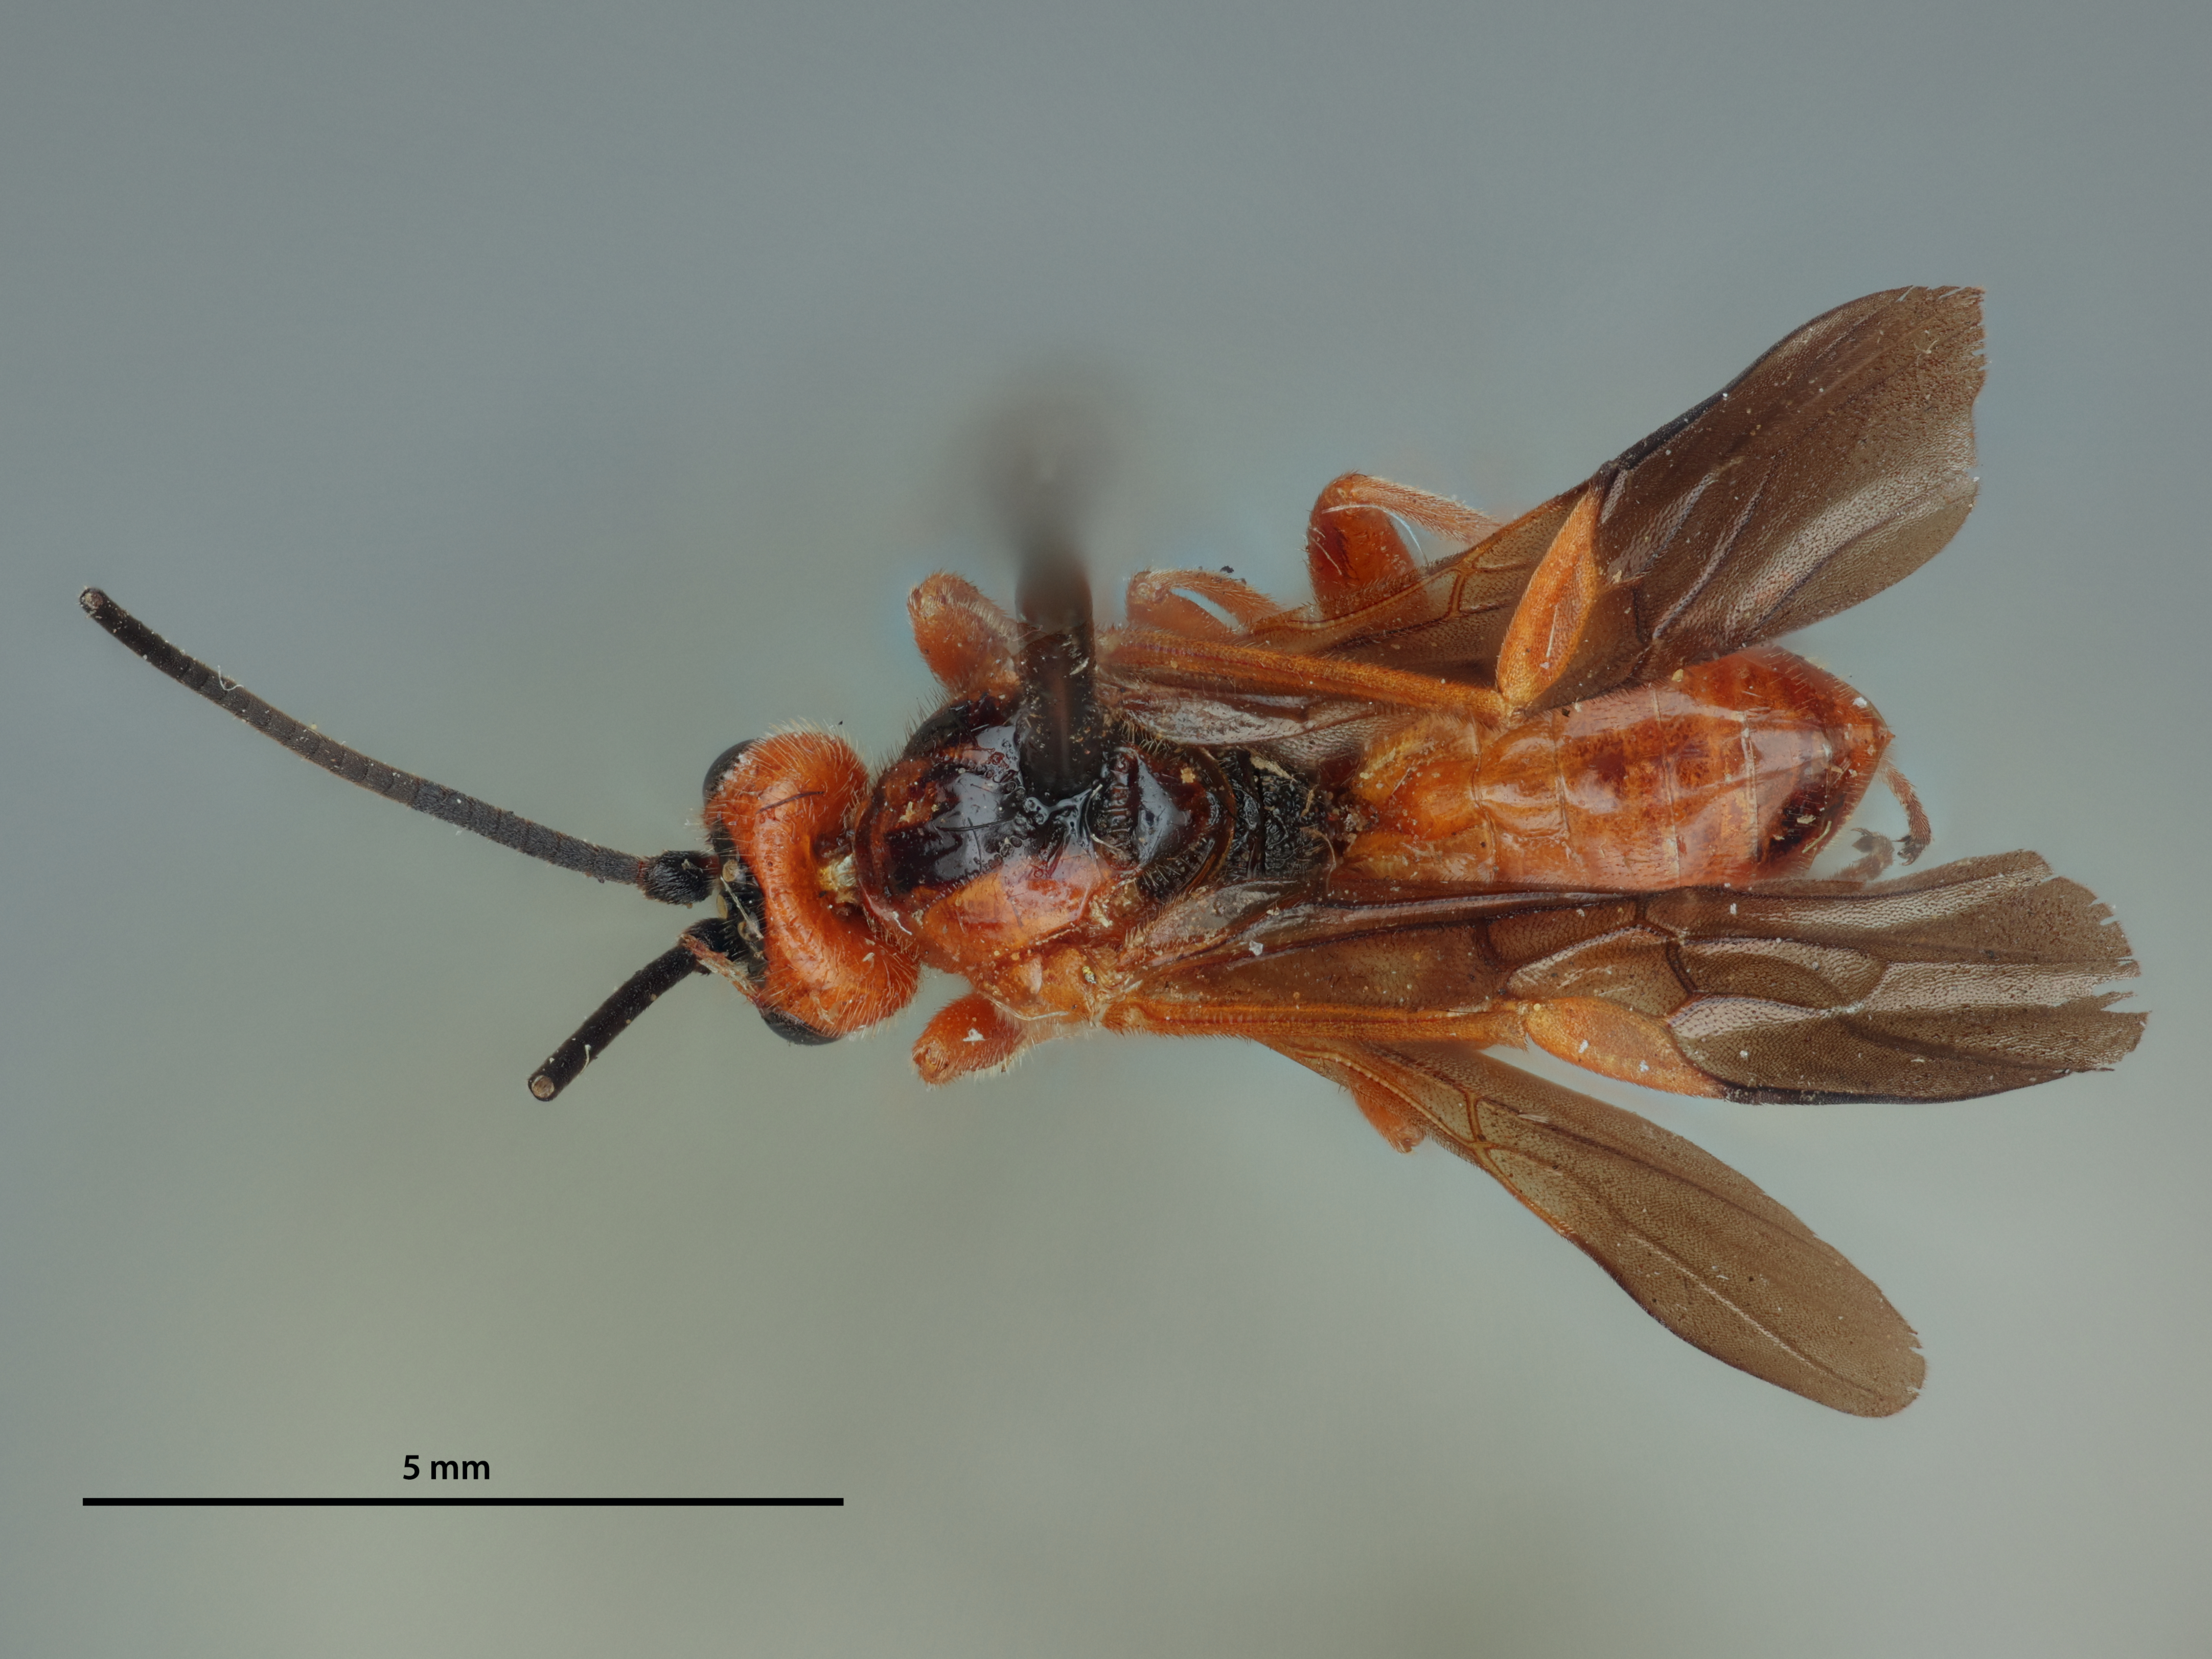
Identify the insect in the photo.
Cardiochiles rubidus
